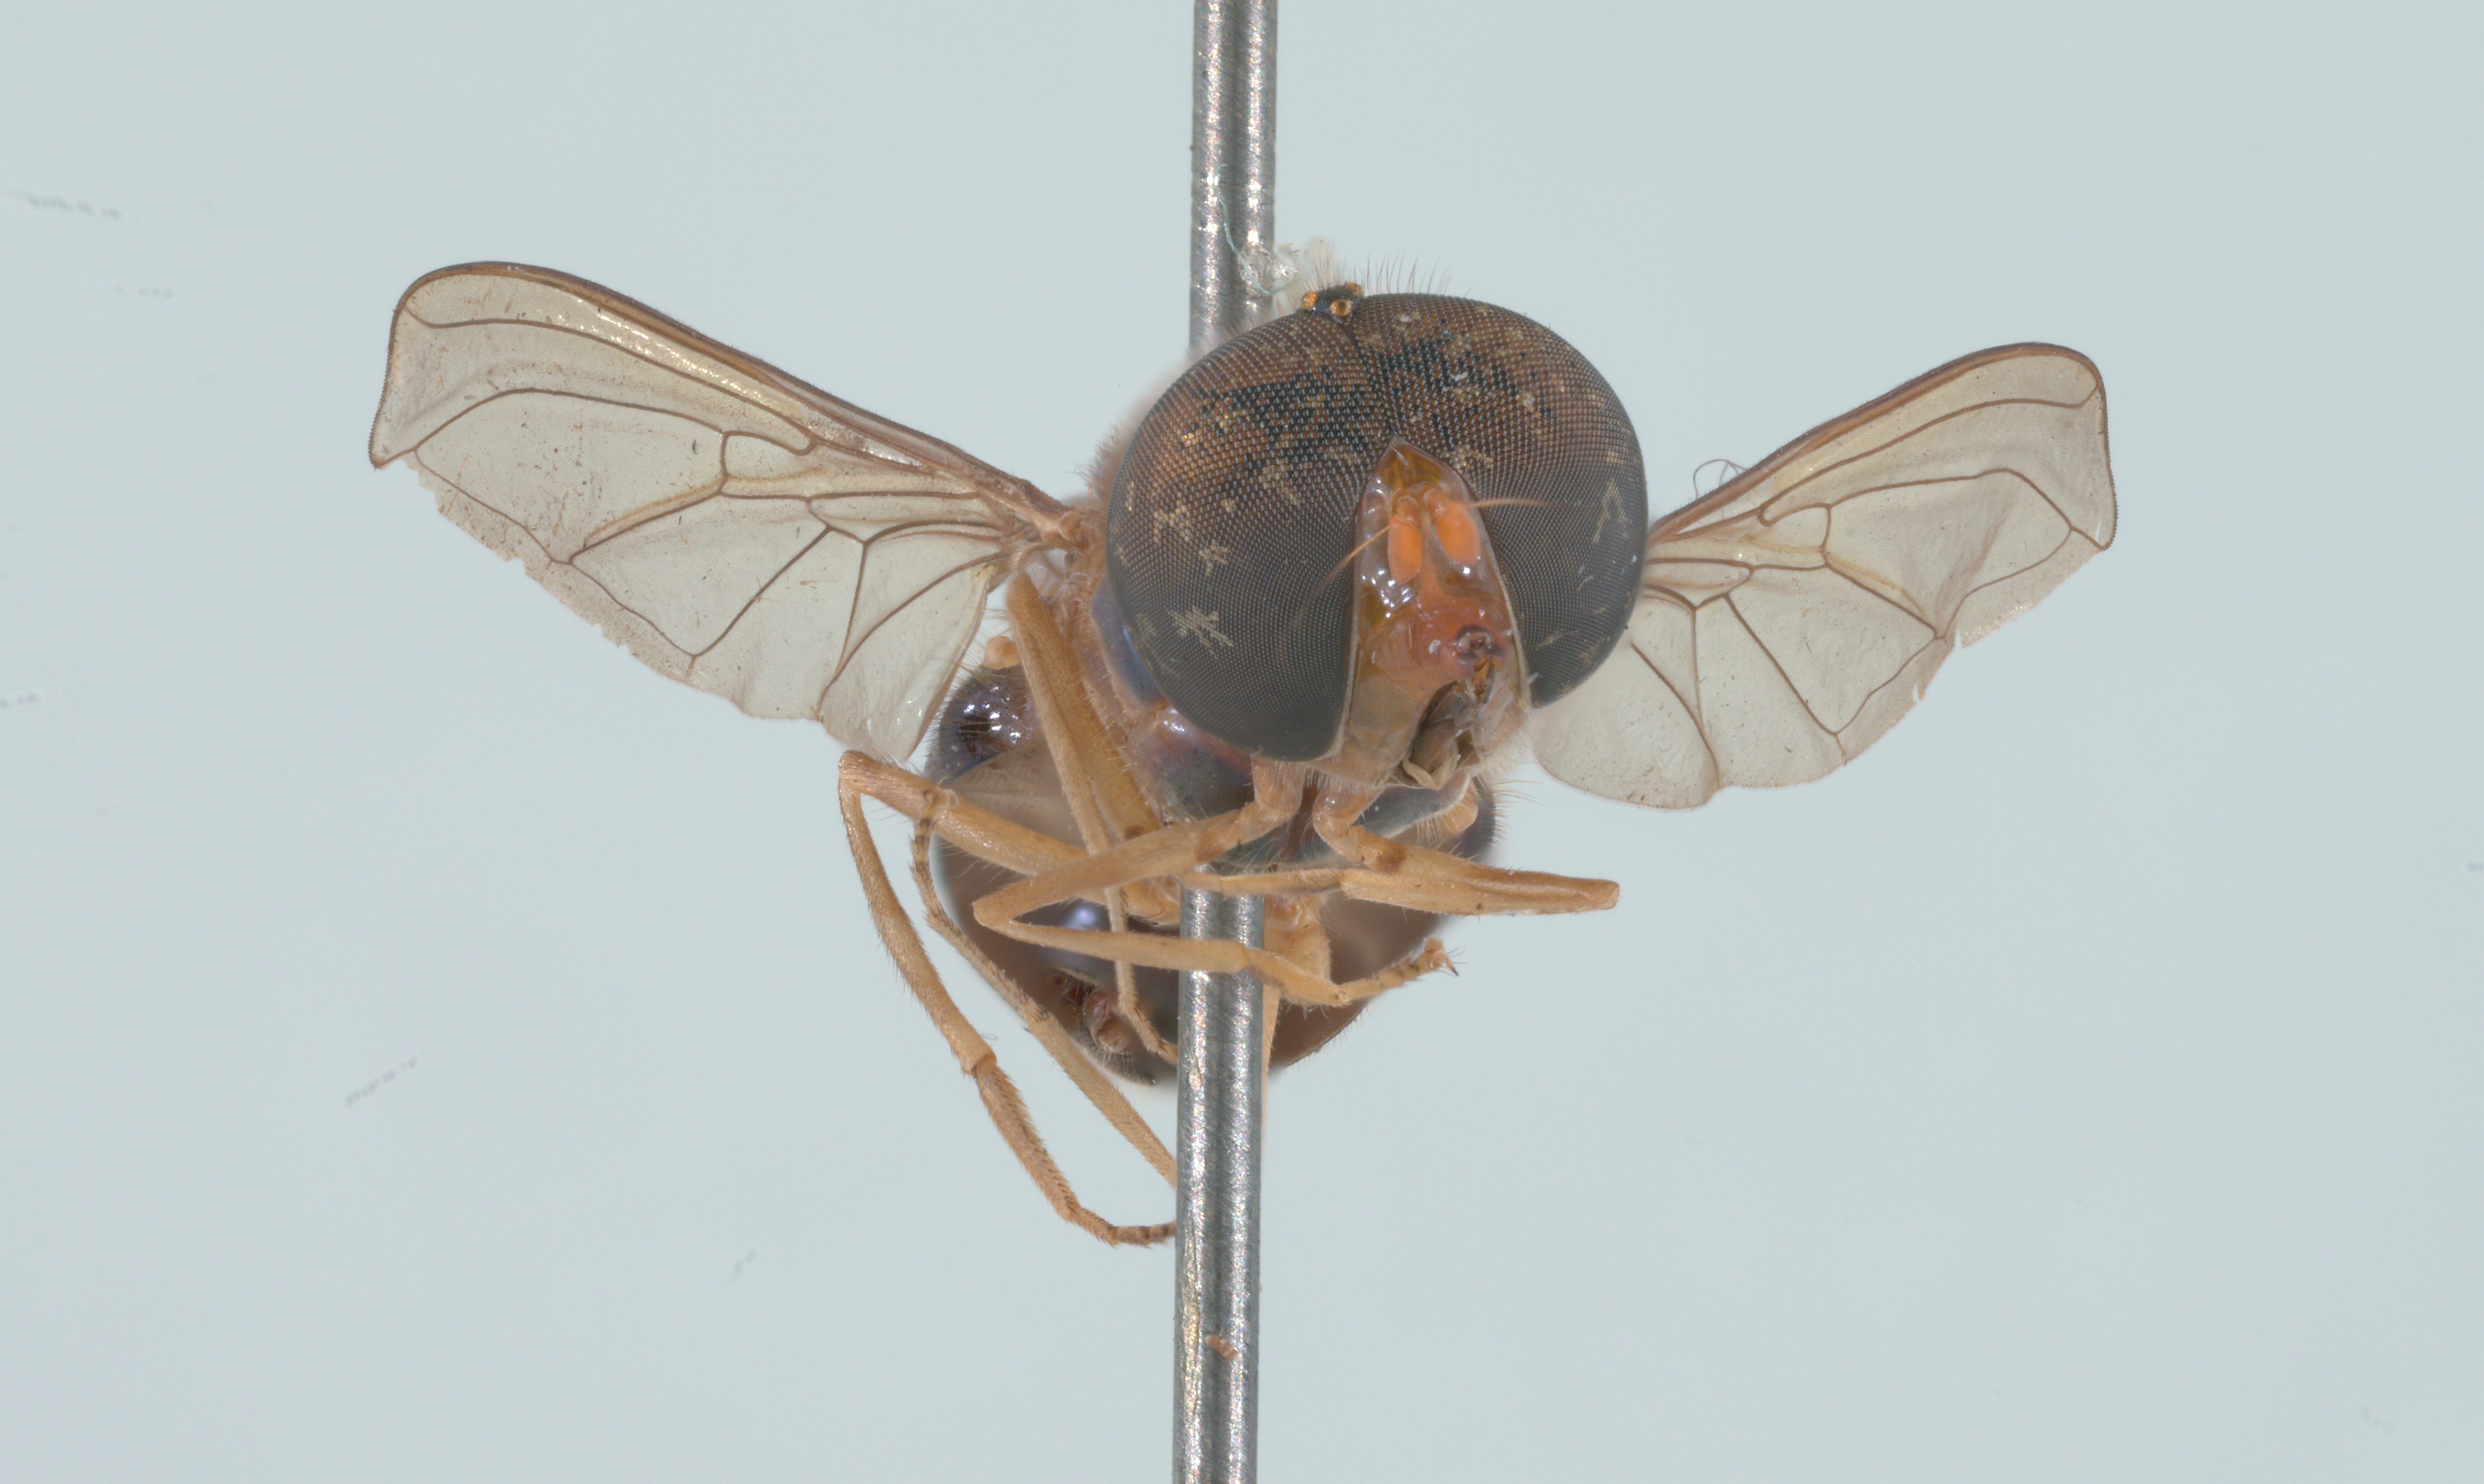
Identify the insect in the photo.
Rhingia caerulescens
